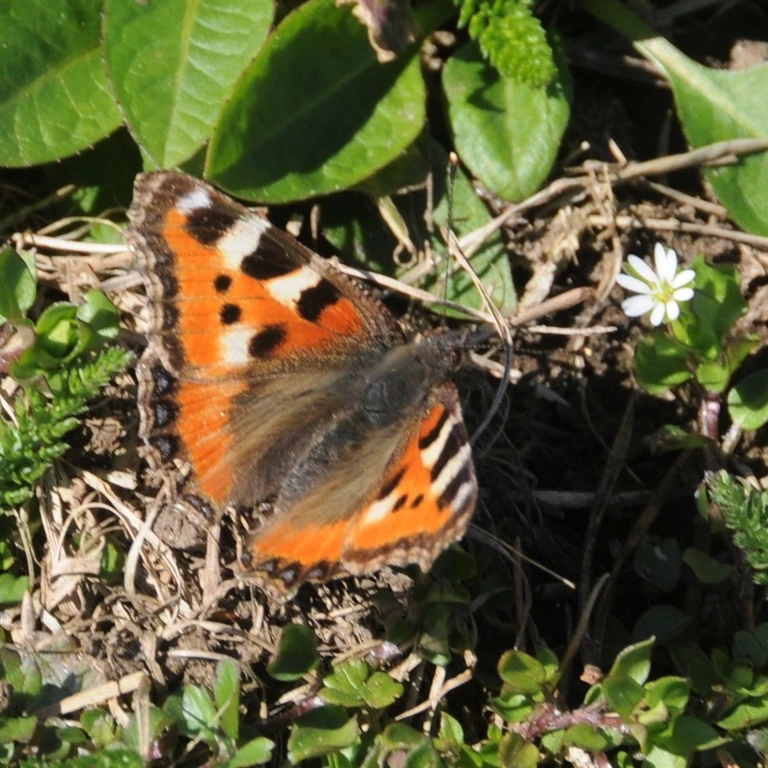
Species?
Aglais urticae
